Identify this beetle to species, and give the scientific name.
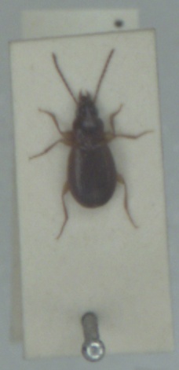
Trechus obtusus
